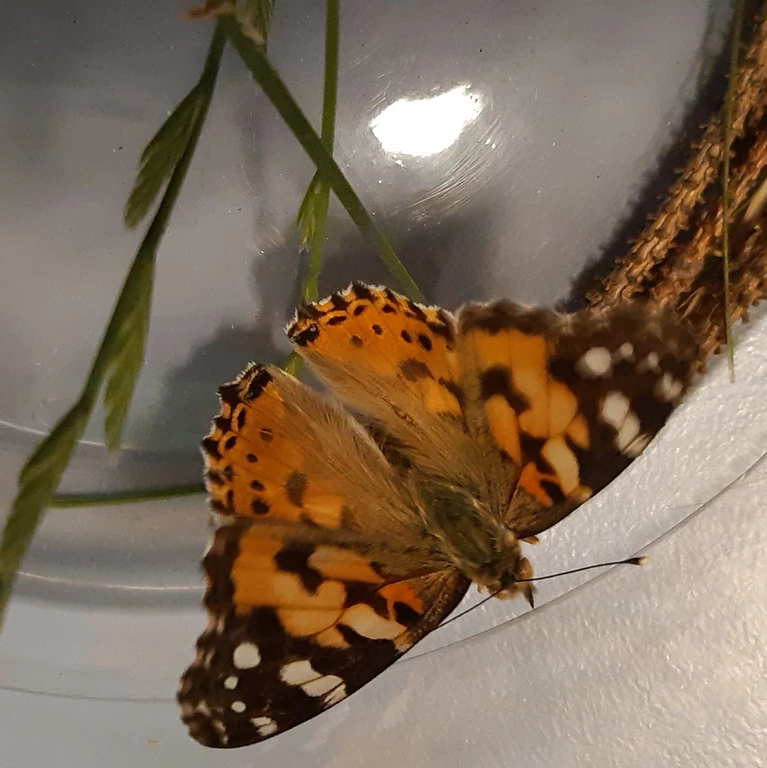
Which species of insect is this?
Vanessa cardui
